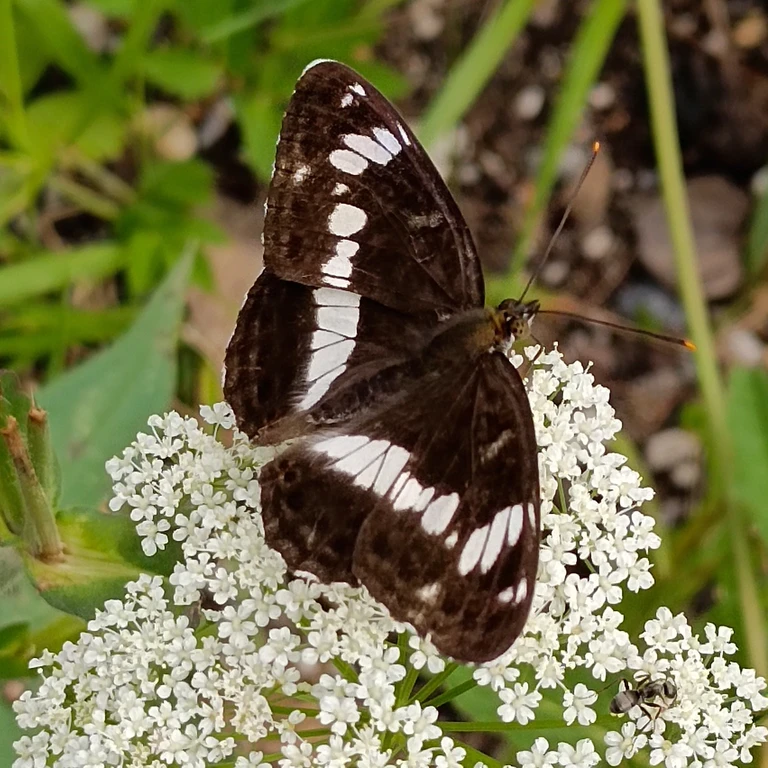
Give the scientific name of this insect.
Limenitis camilla (also Ladoga camilla)
